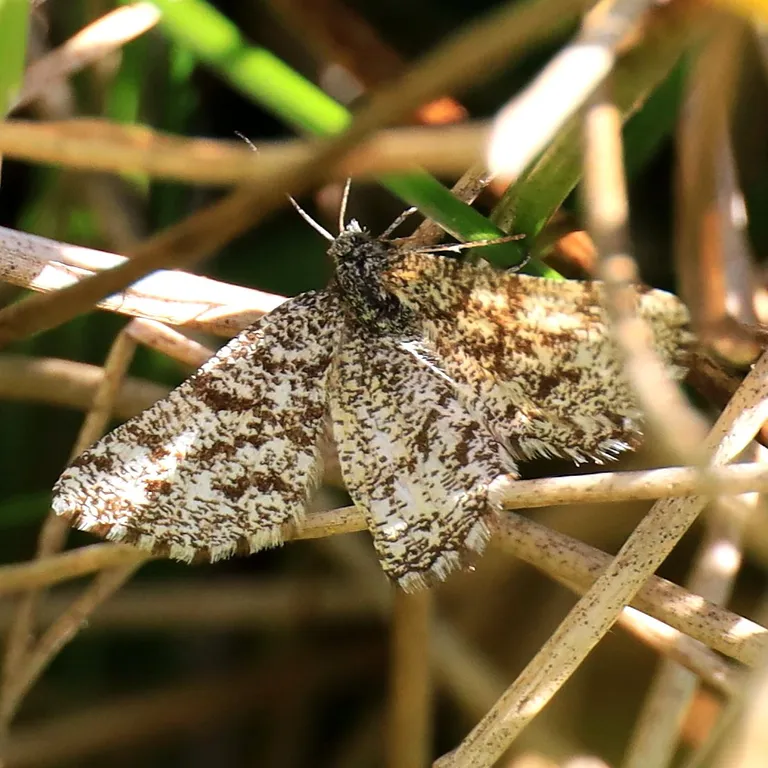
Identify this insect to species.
Ematurga atomaria
